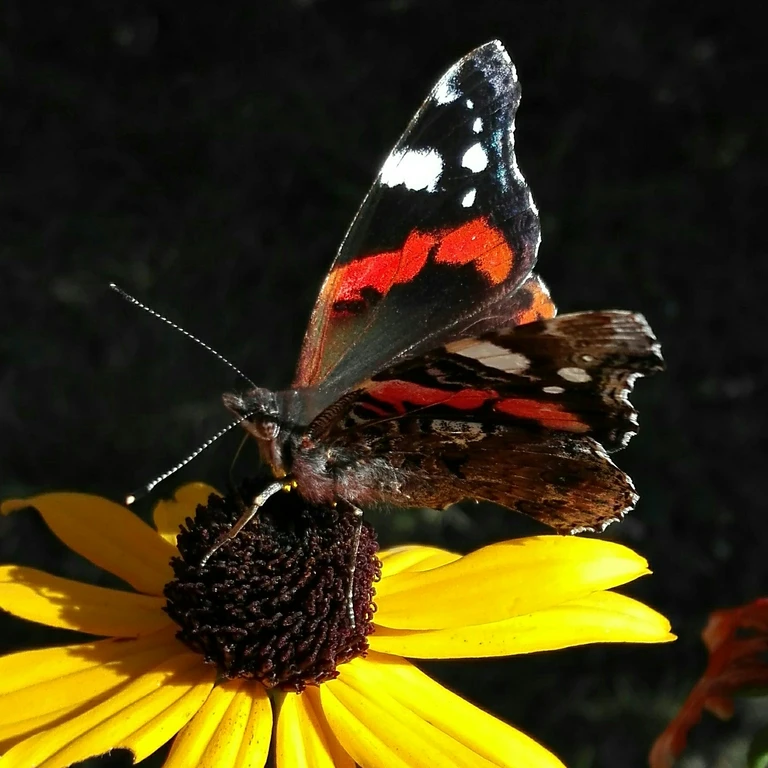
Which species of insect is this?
Vanessa atalanta
